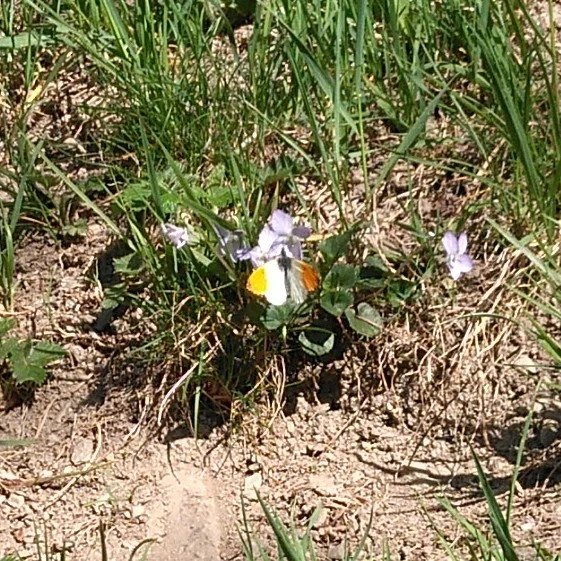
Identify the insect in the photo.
Anthocharis cardamines
